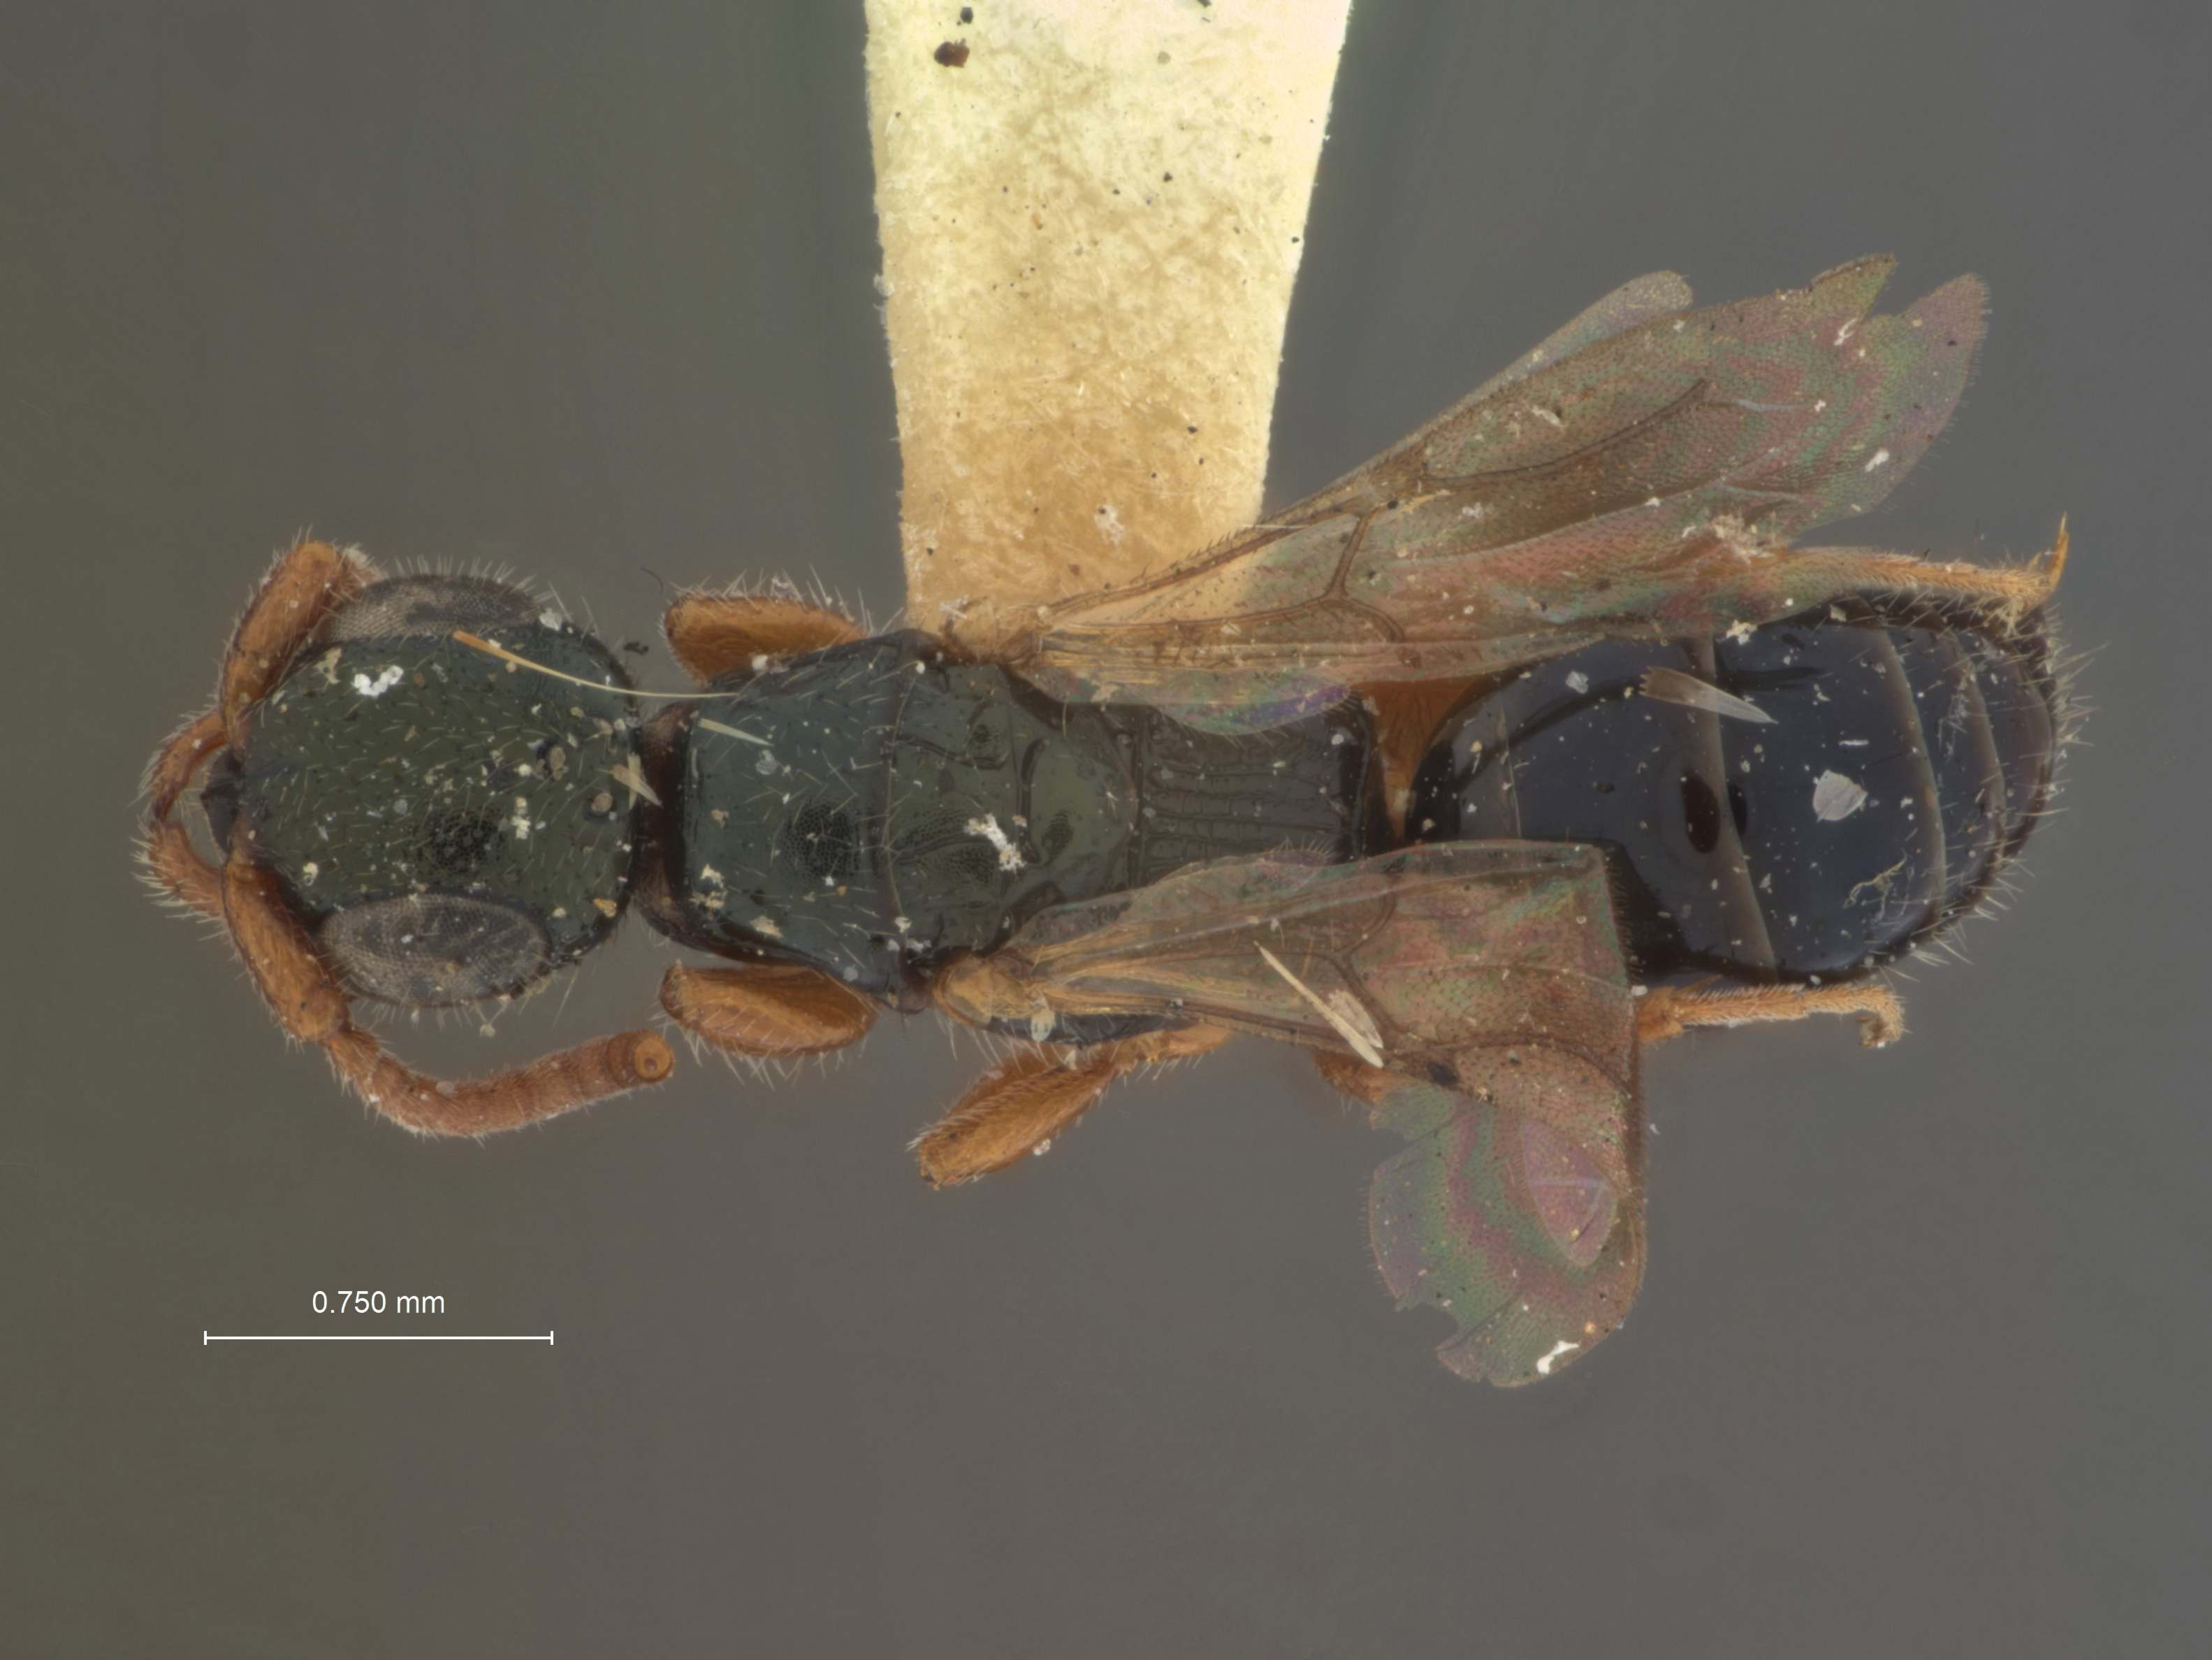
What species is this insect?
Epyris aeneiceps
